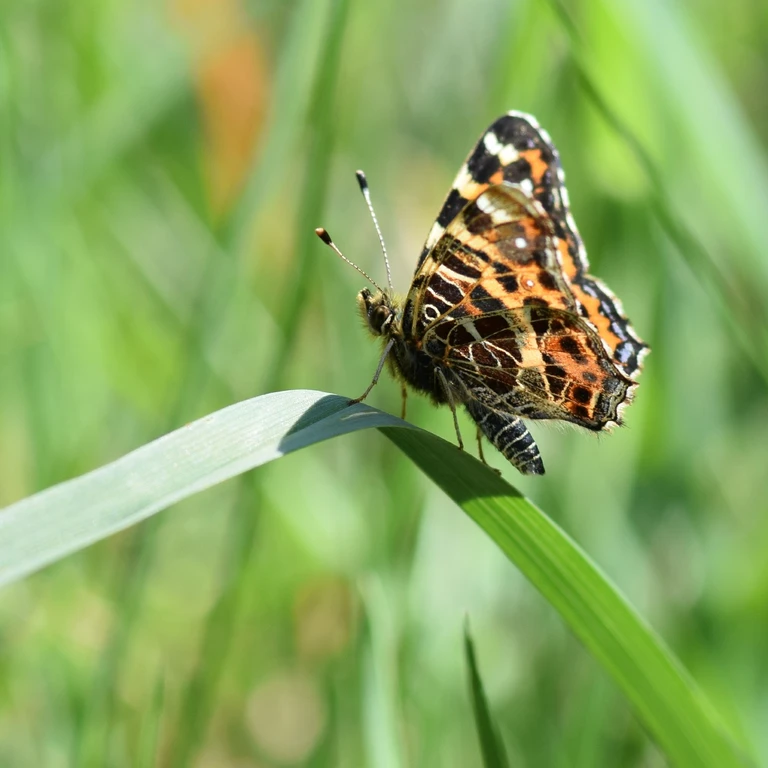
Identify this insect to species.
Araschnia levana
